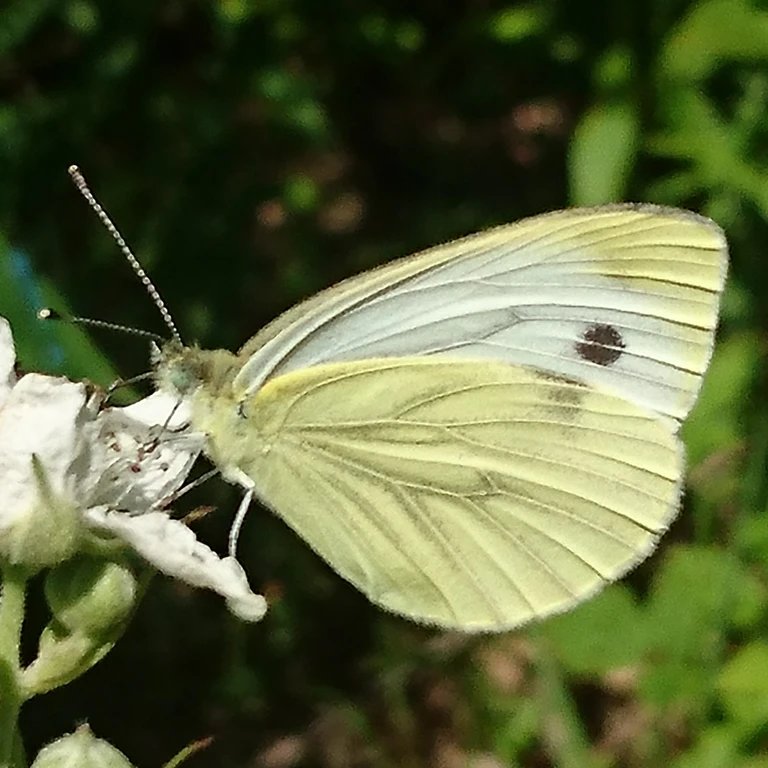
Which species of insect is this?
Pieris napi
